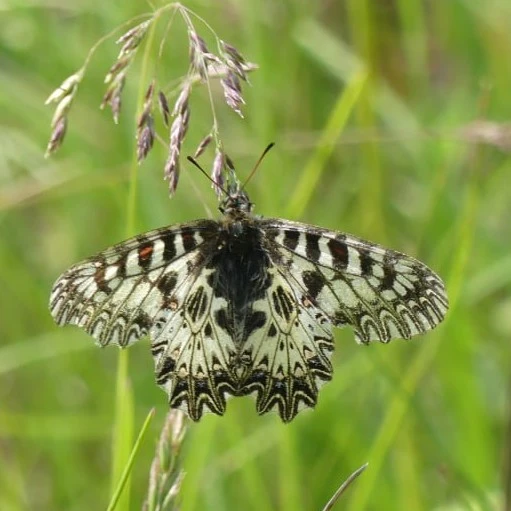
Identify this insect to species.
Zerynthia polyxena
